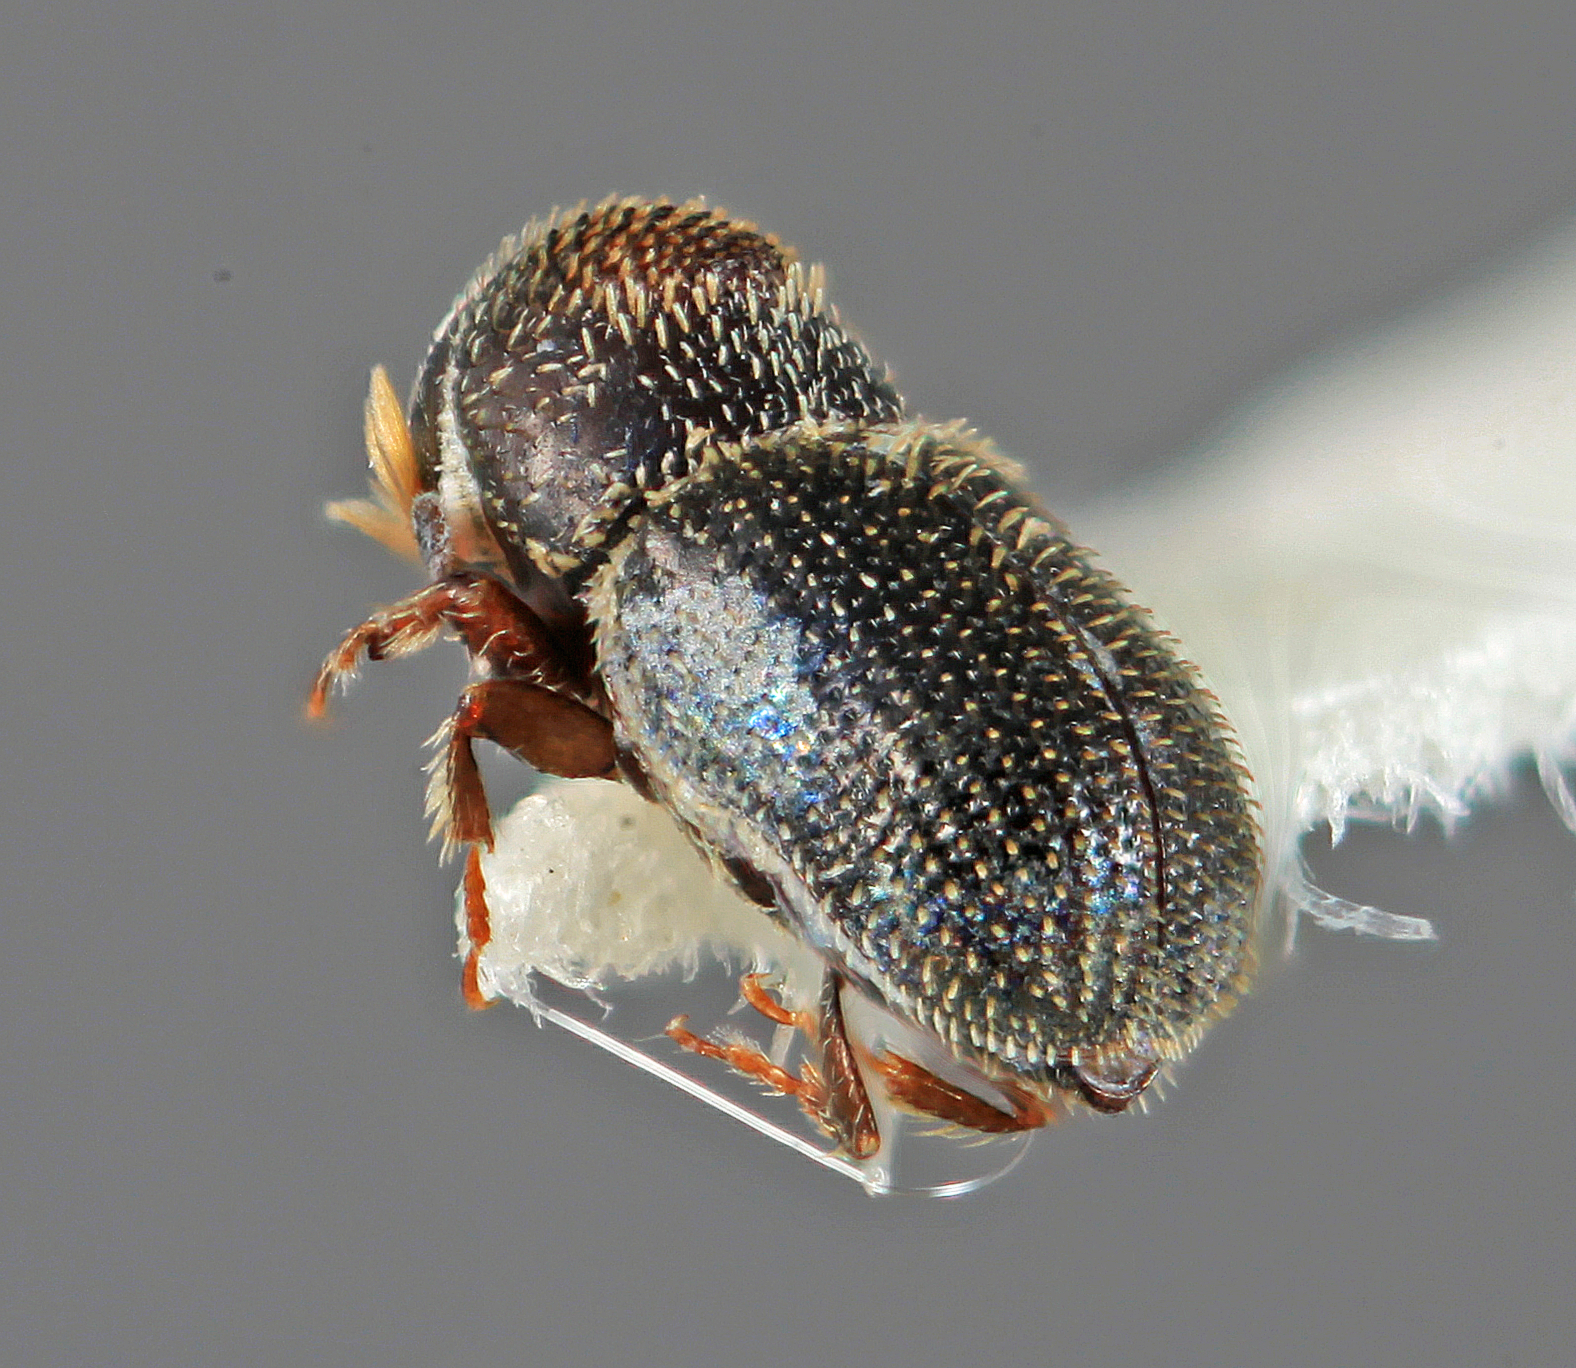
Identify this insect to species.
Pseudothysanoes turnbowi
